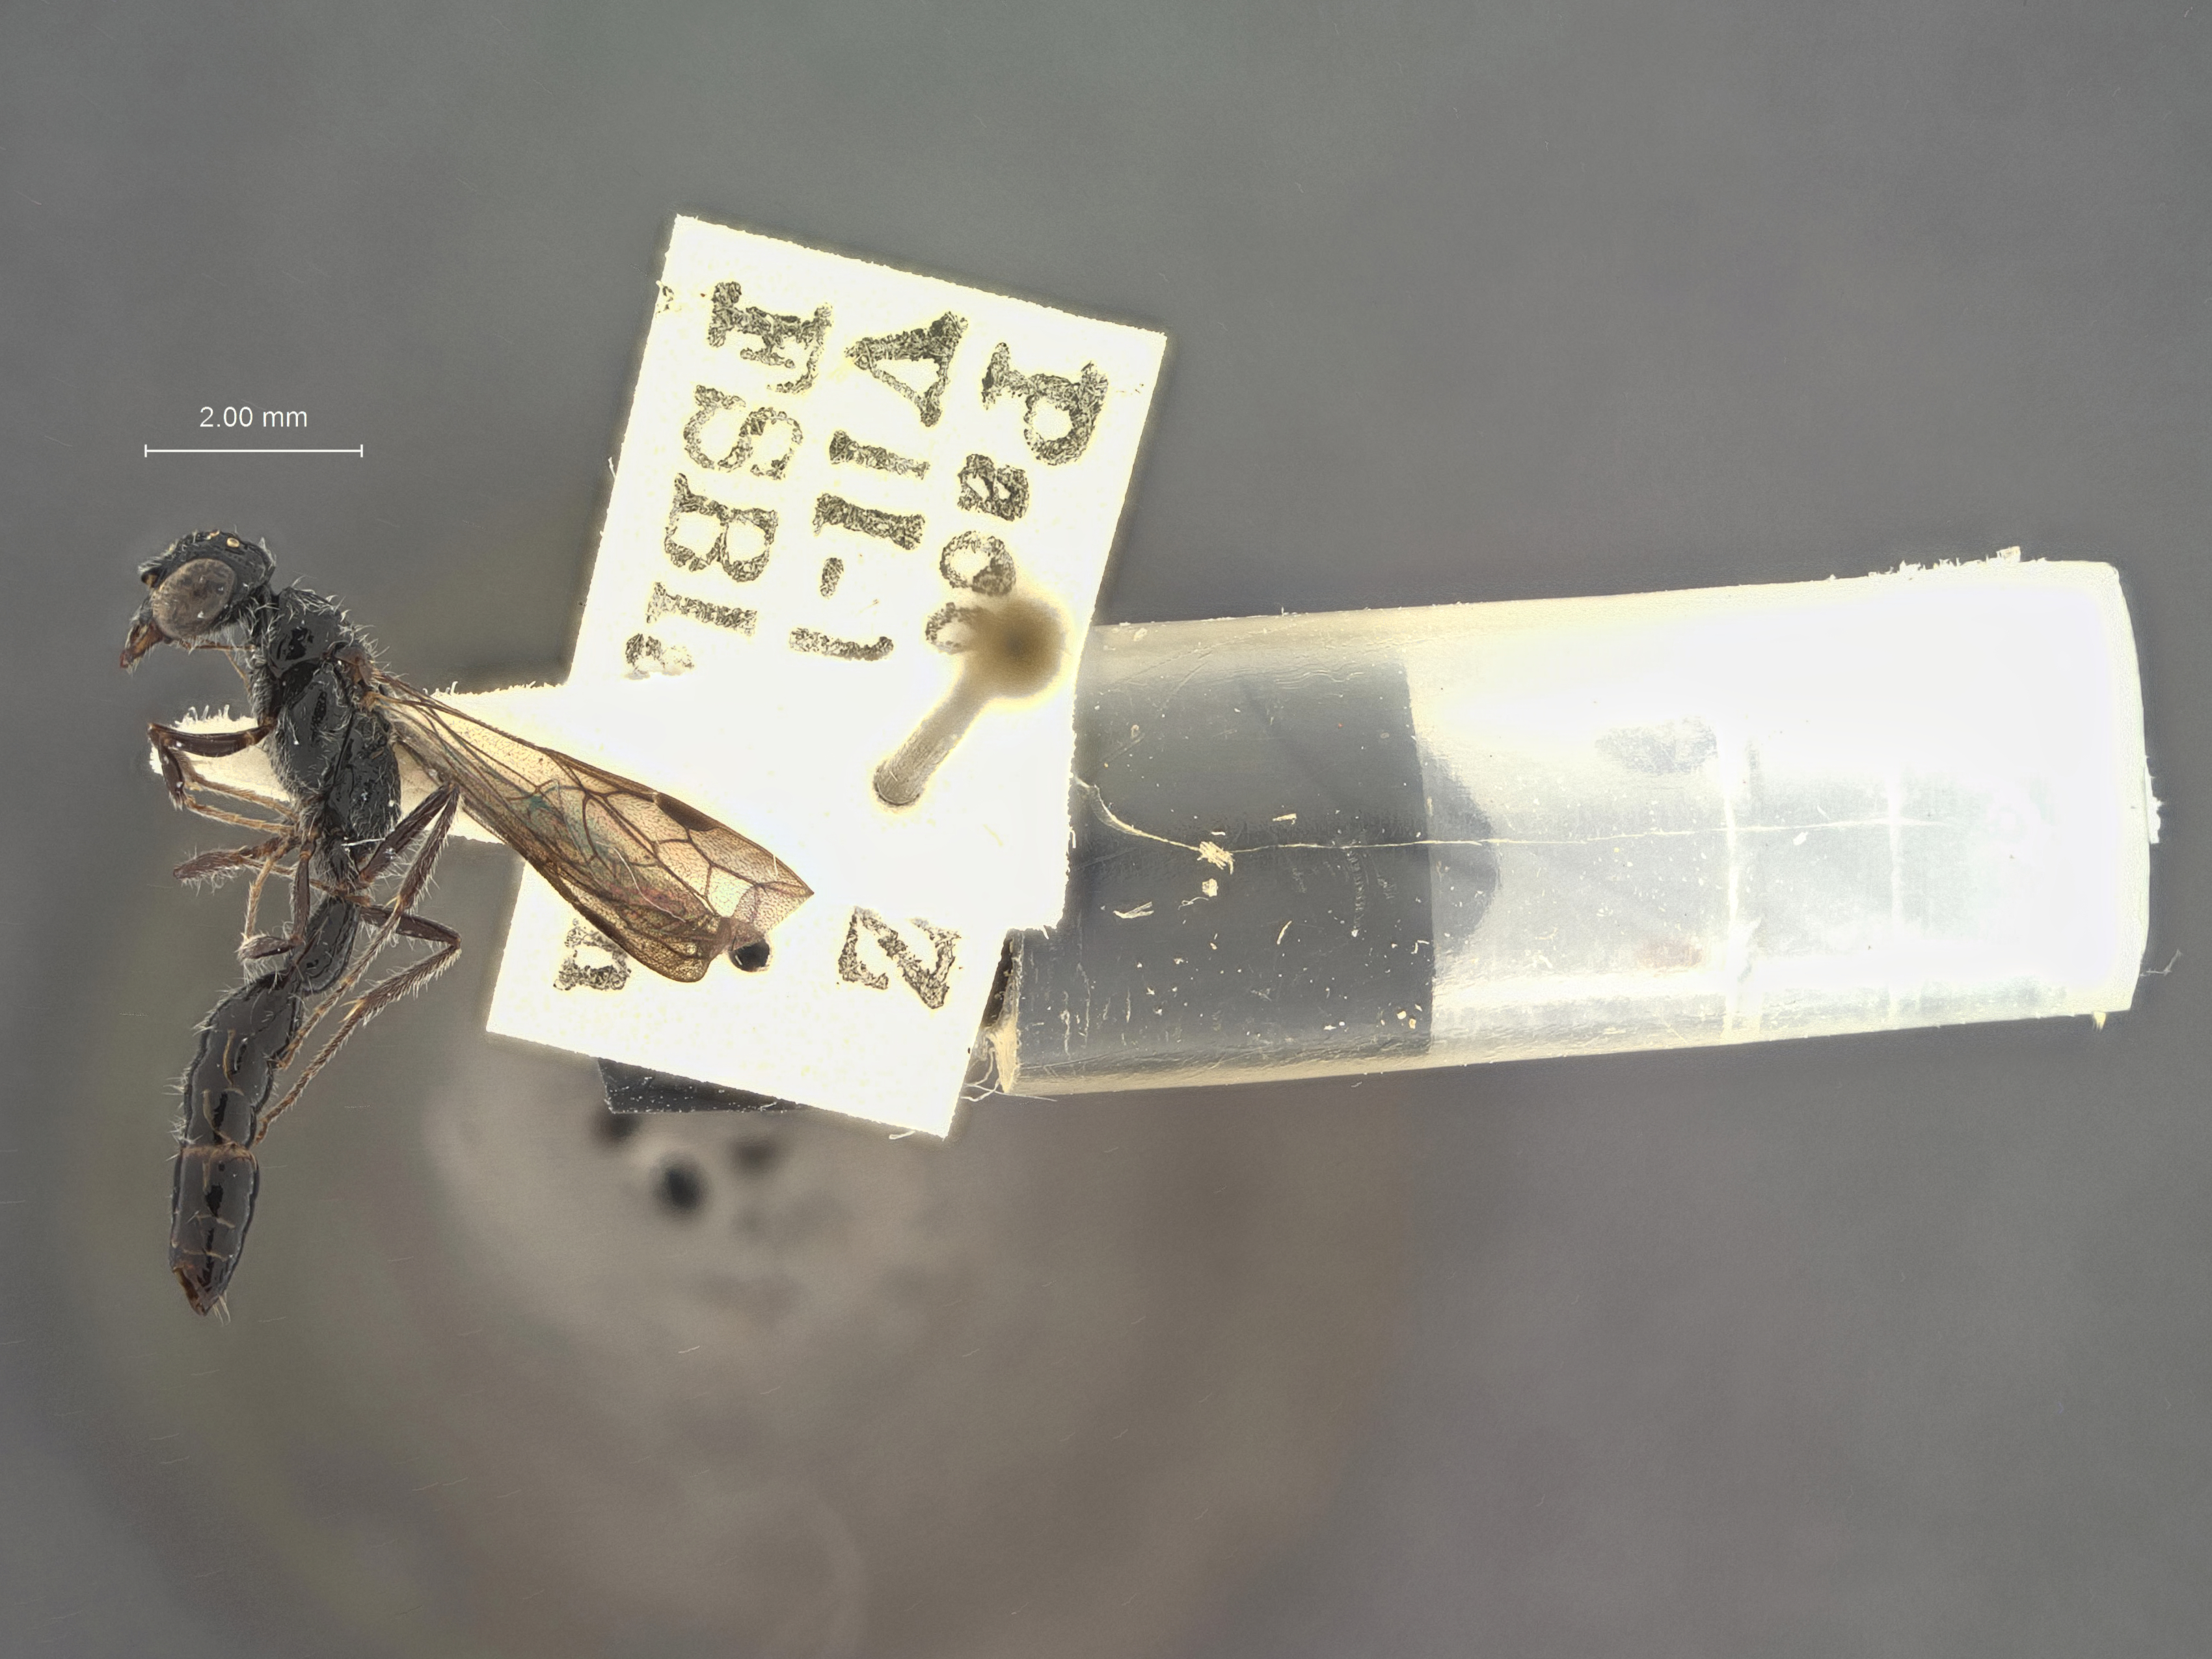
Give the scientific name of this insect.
Pterombrus ater
